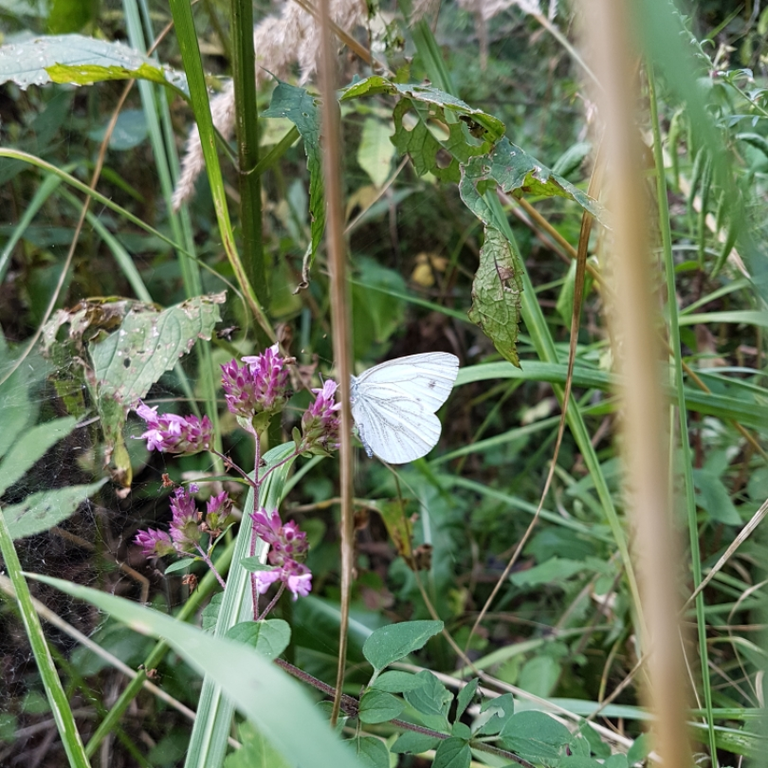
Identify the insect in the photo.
Pieris napi
